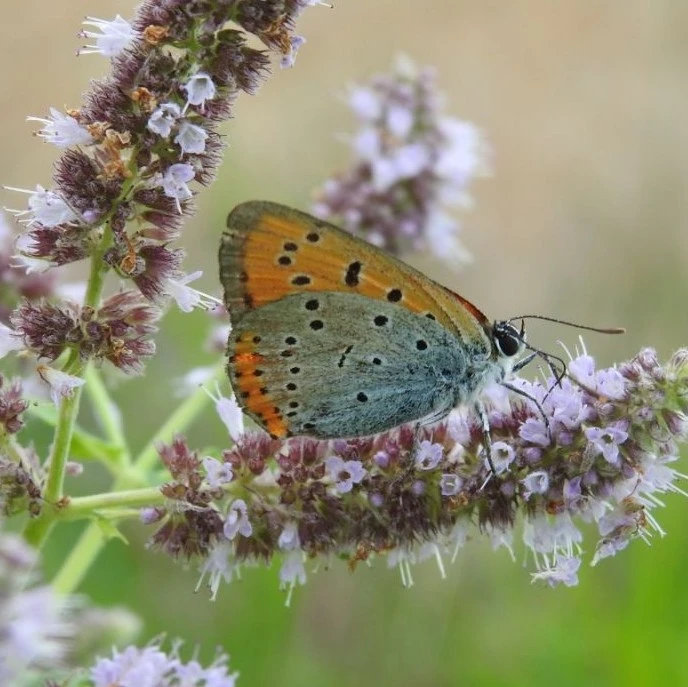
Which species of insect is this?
Lycaena dispar
